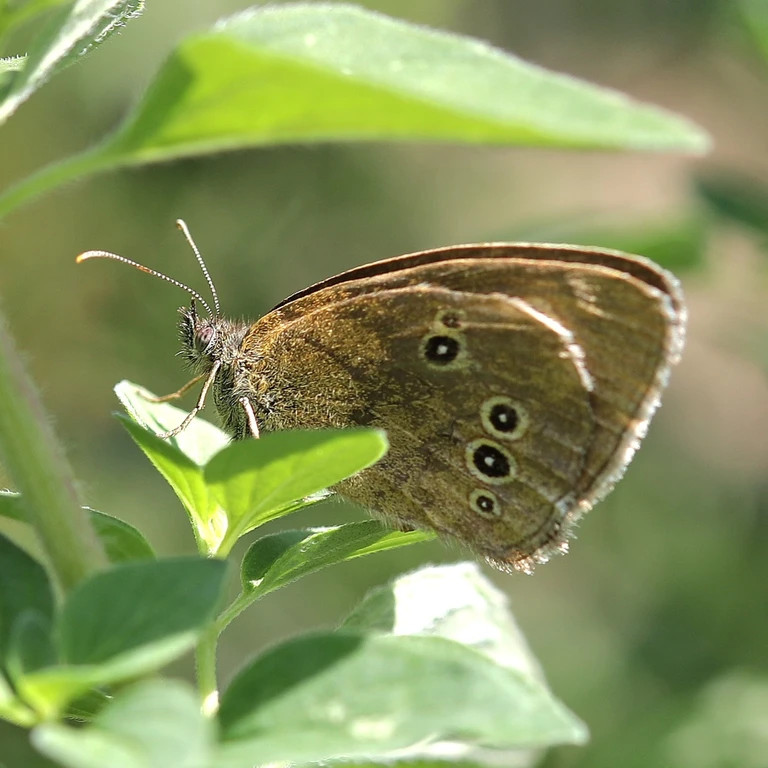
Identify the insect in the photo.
Aphantopus hyperantus
